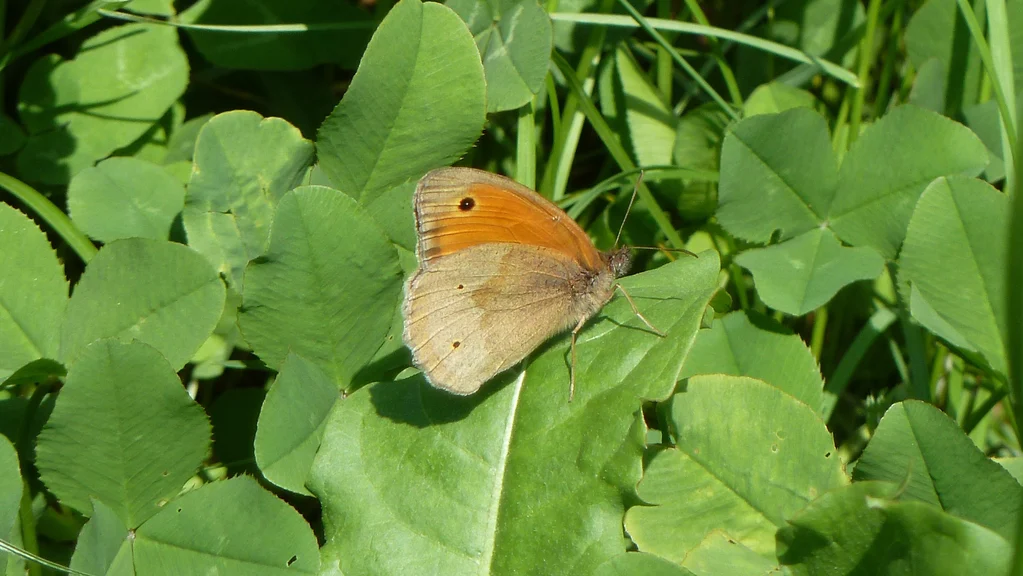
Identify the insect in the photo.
Maniola jurtina
